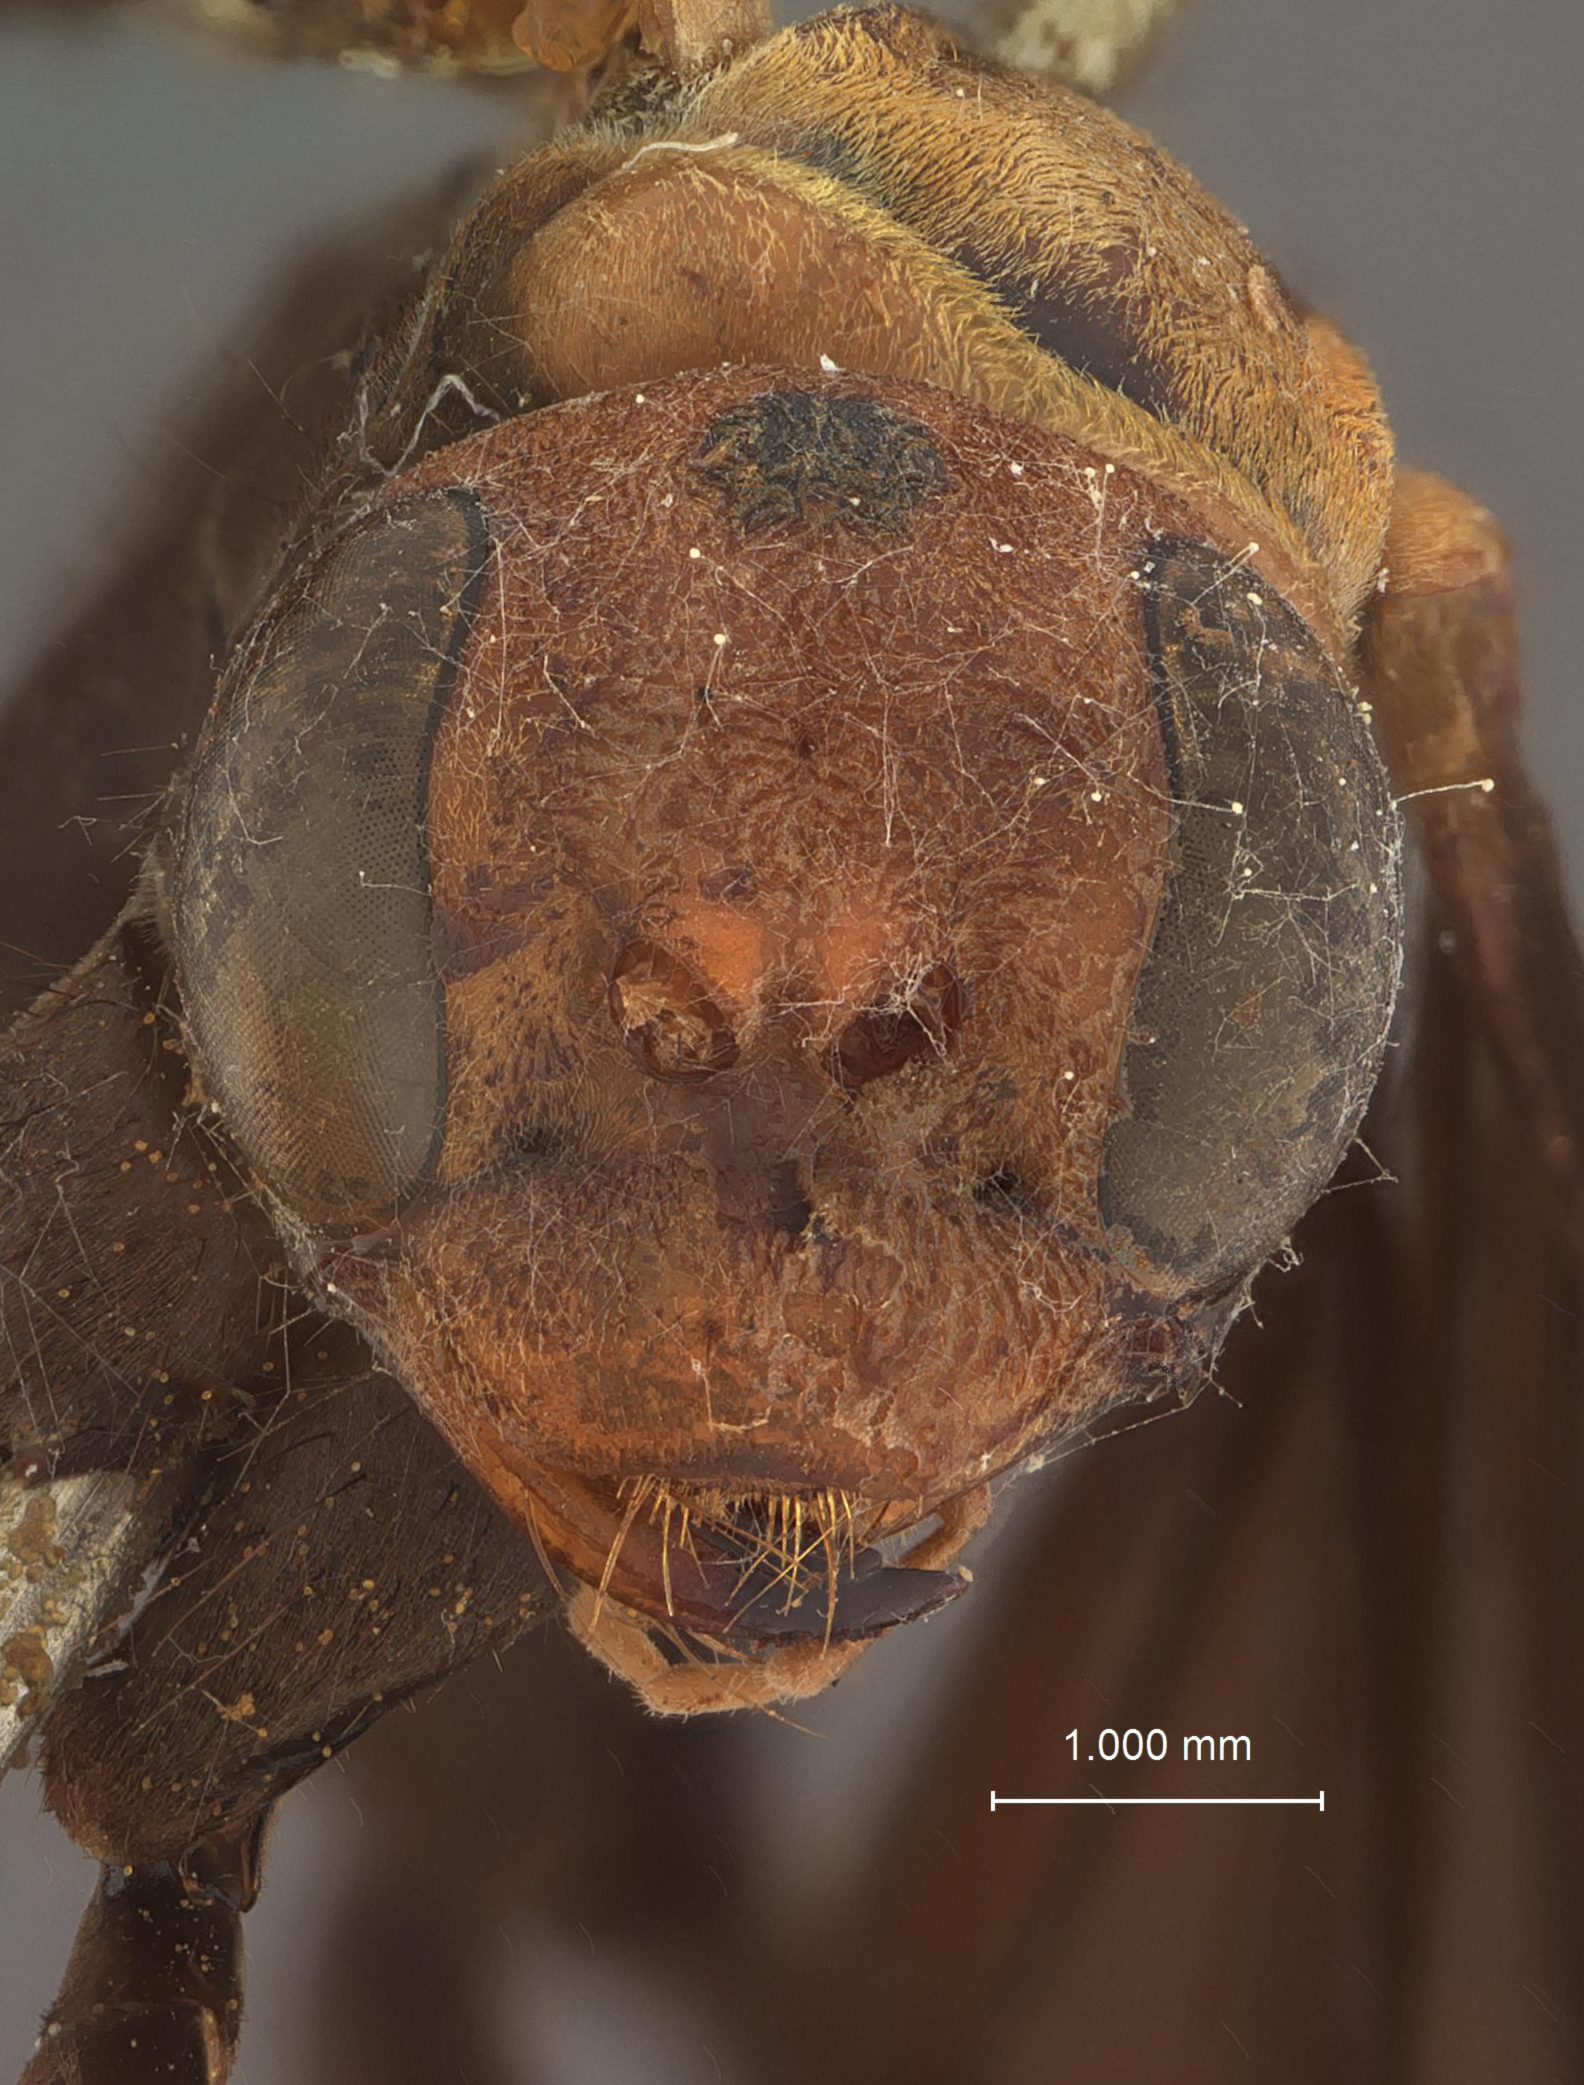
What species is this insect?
Cyphononyx discrepans
